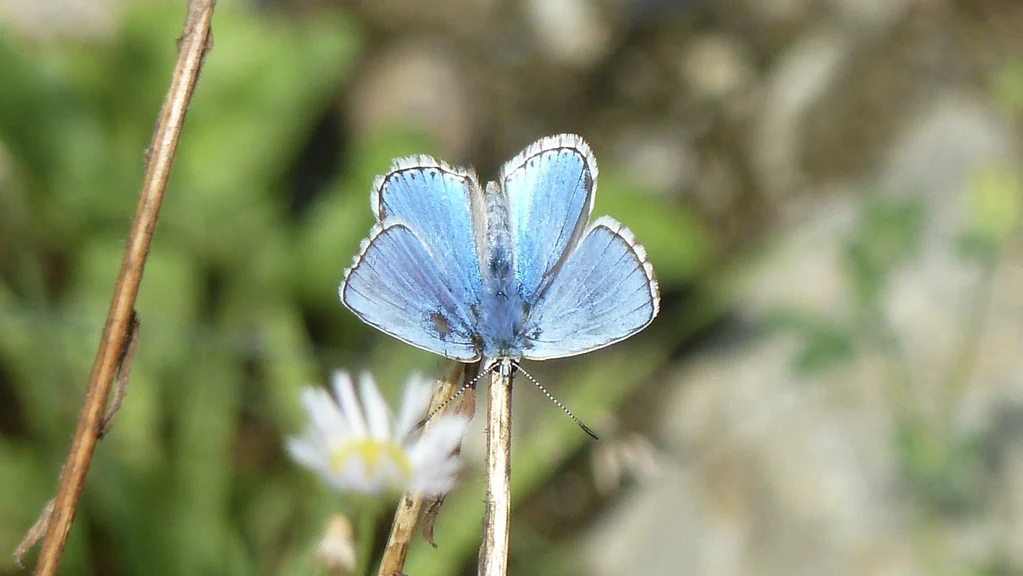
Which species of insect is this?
Lysandra bellargus
